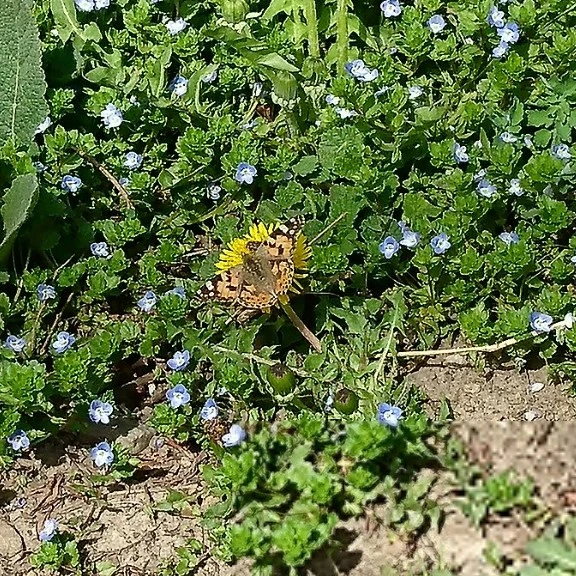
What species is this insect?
Vanessa cardui
